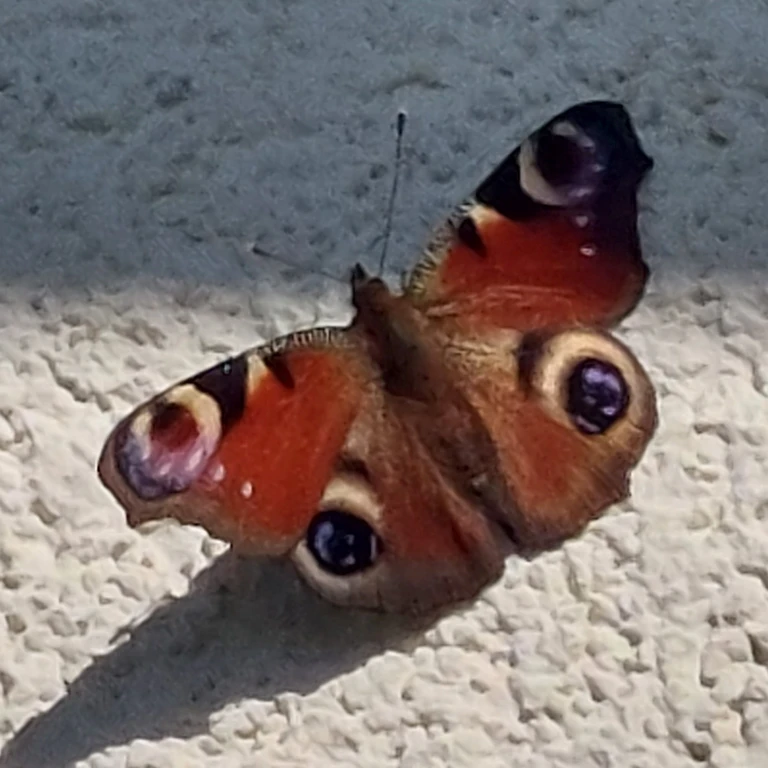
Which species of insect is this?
Aglais io
